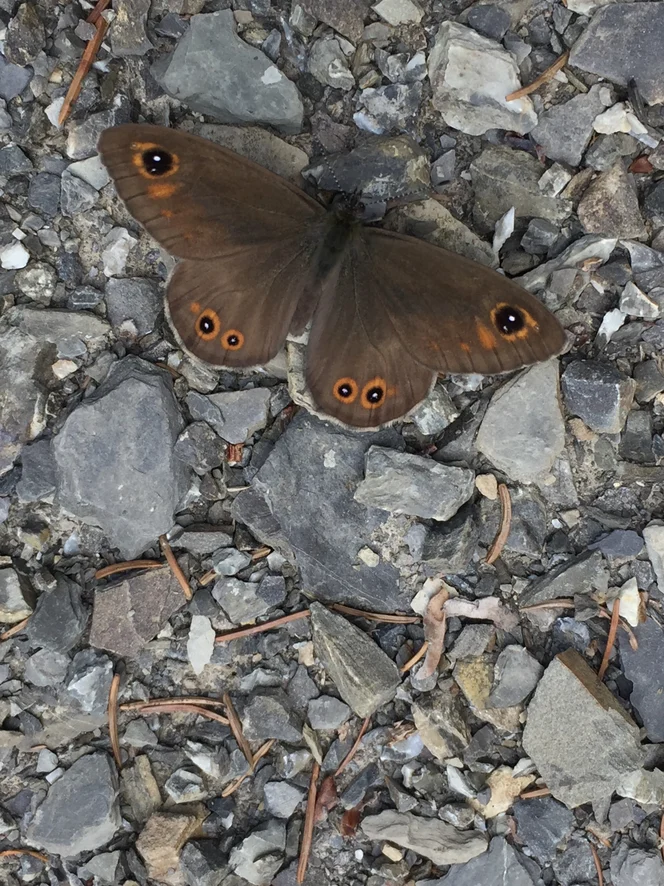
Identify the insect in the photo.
Lasiommata maera (also Pararge maera)
